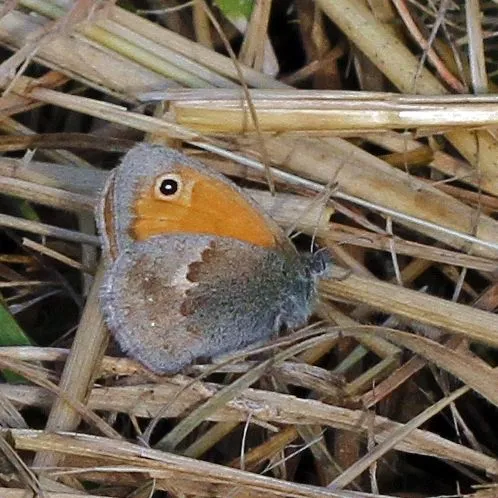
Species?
Coenonympha pamphilus
